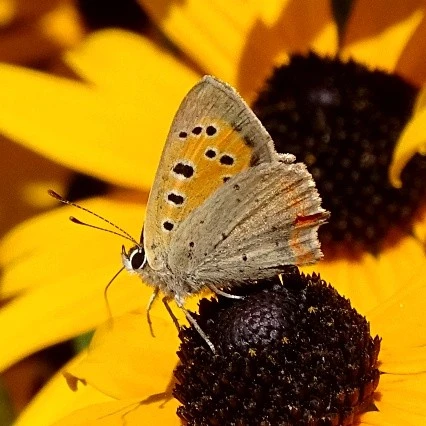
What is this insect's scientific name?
Lycaena phlaeas
